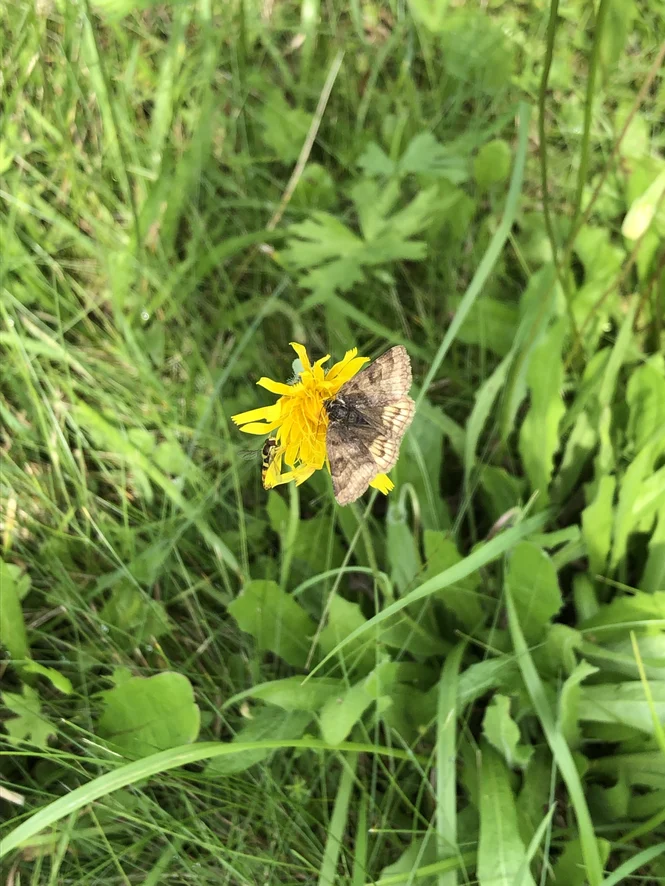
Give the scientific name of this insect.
Euclidia glyphica
